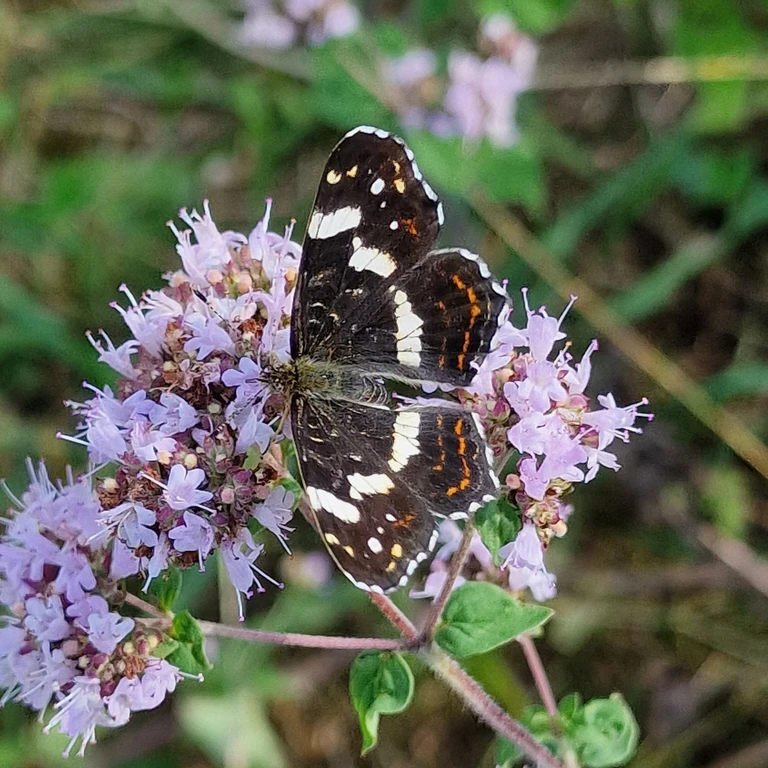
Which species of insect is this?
Araschnia levana
